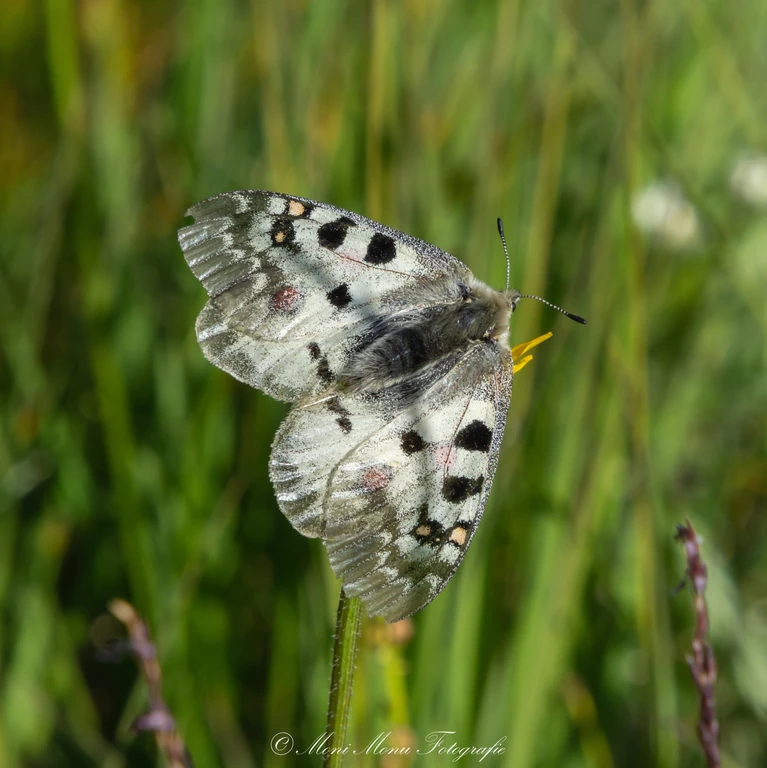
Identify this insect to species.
Parnassius phoebus
